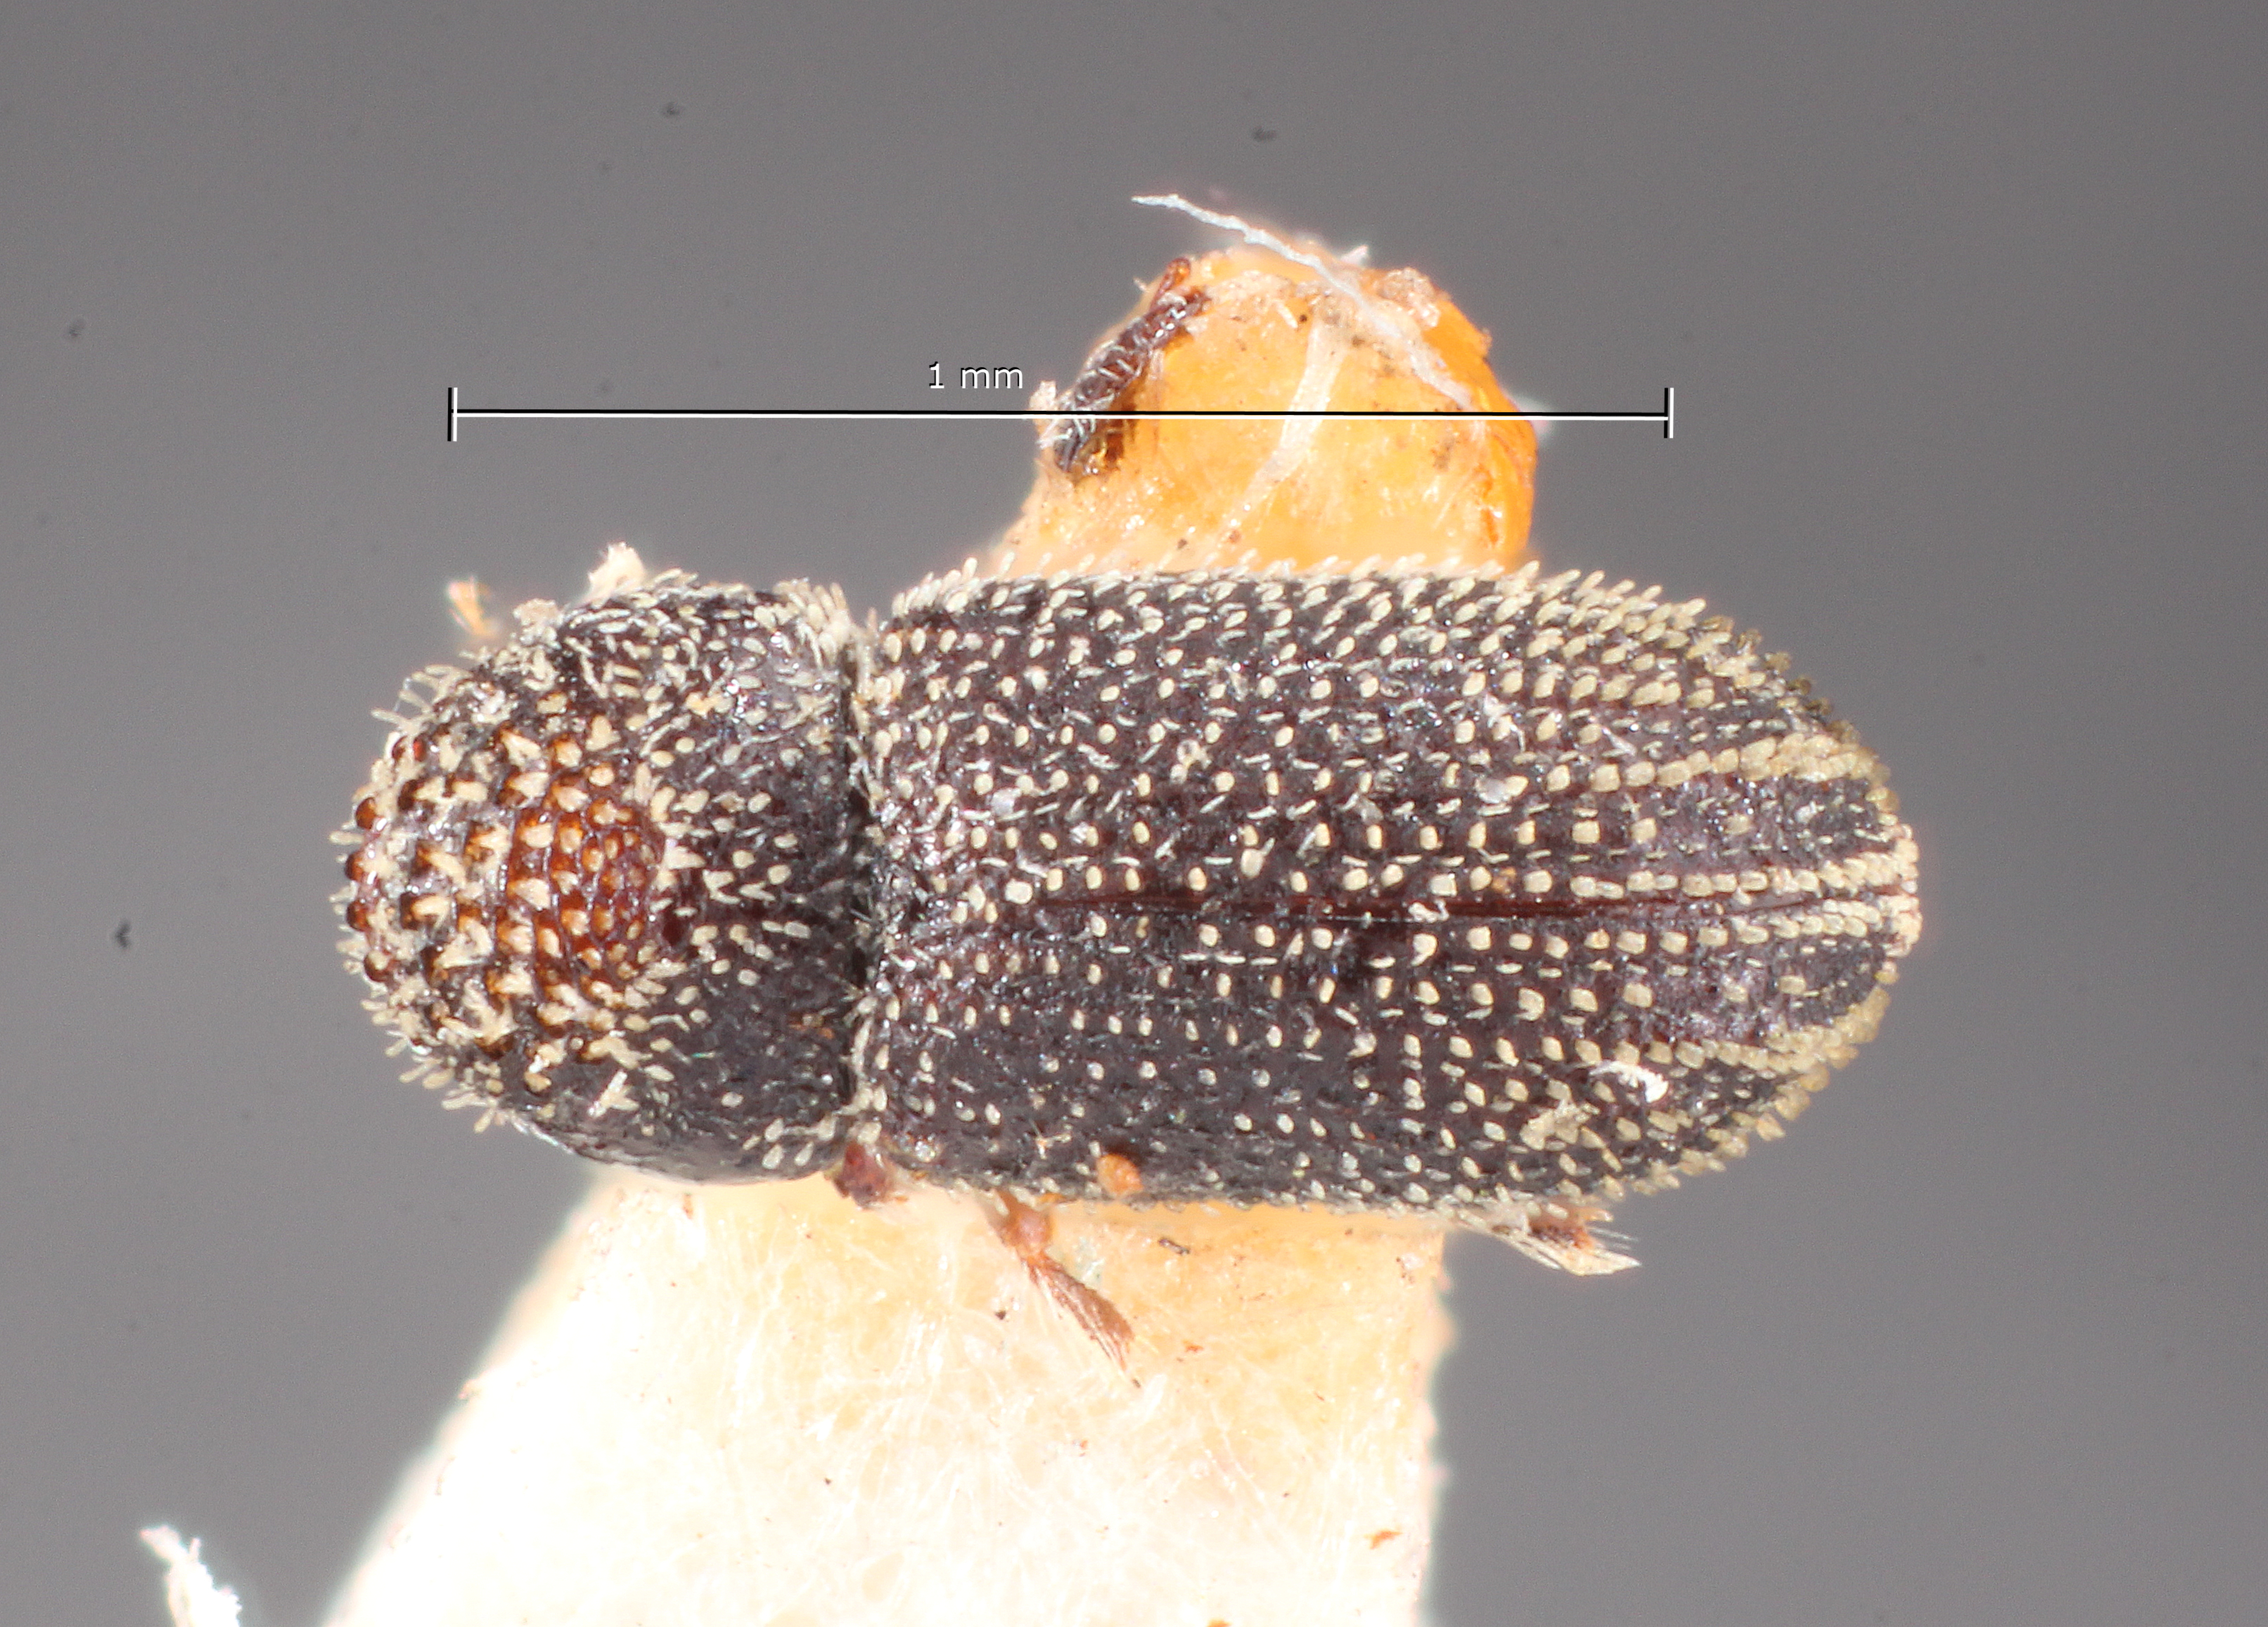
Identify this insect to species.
Pseudothysanoes gambetti
